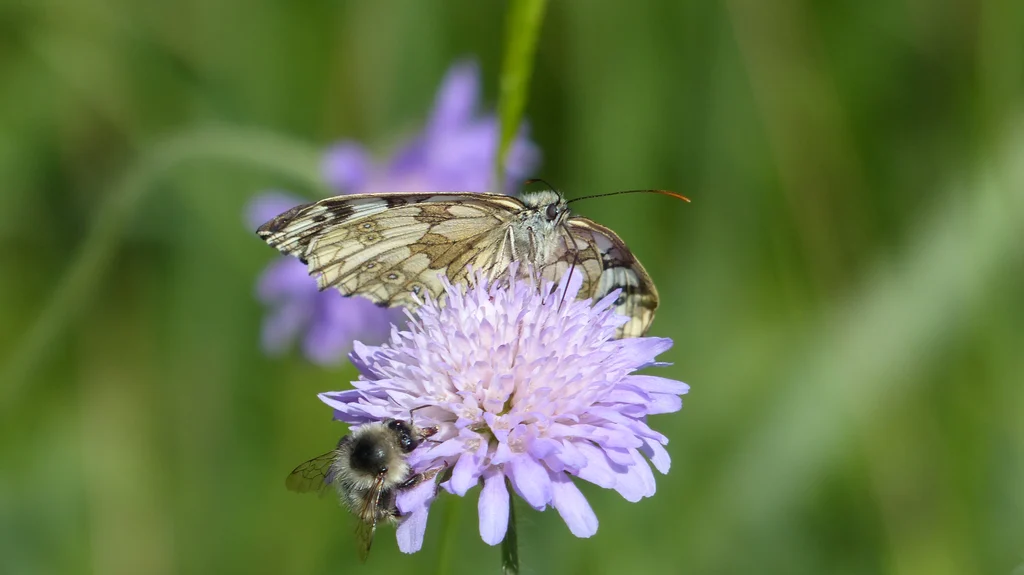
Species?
Melanargia galathea
